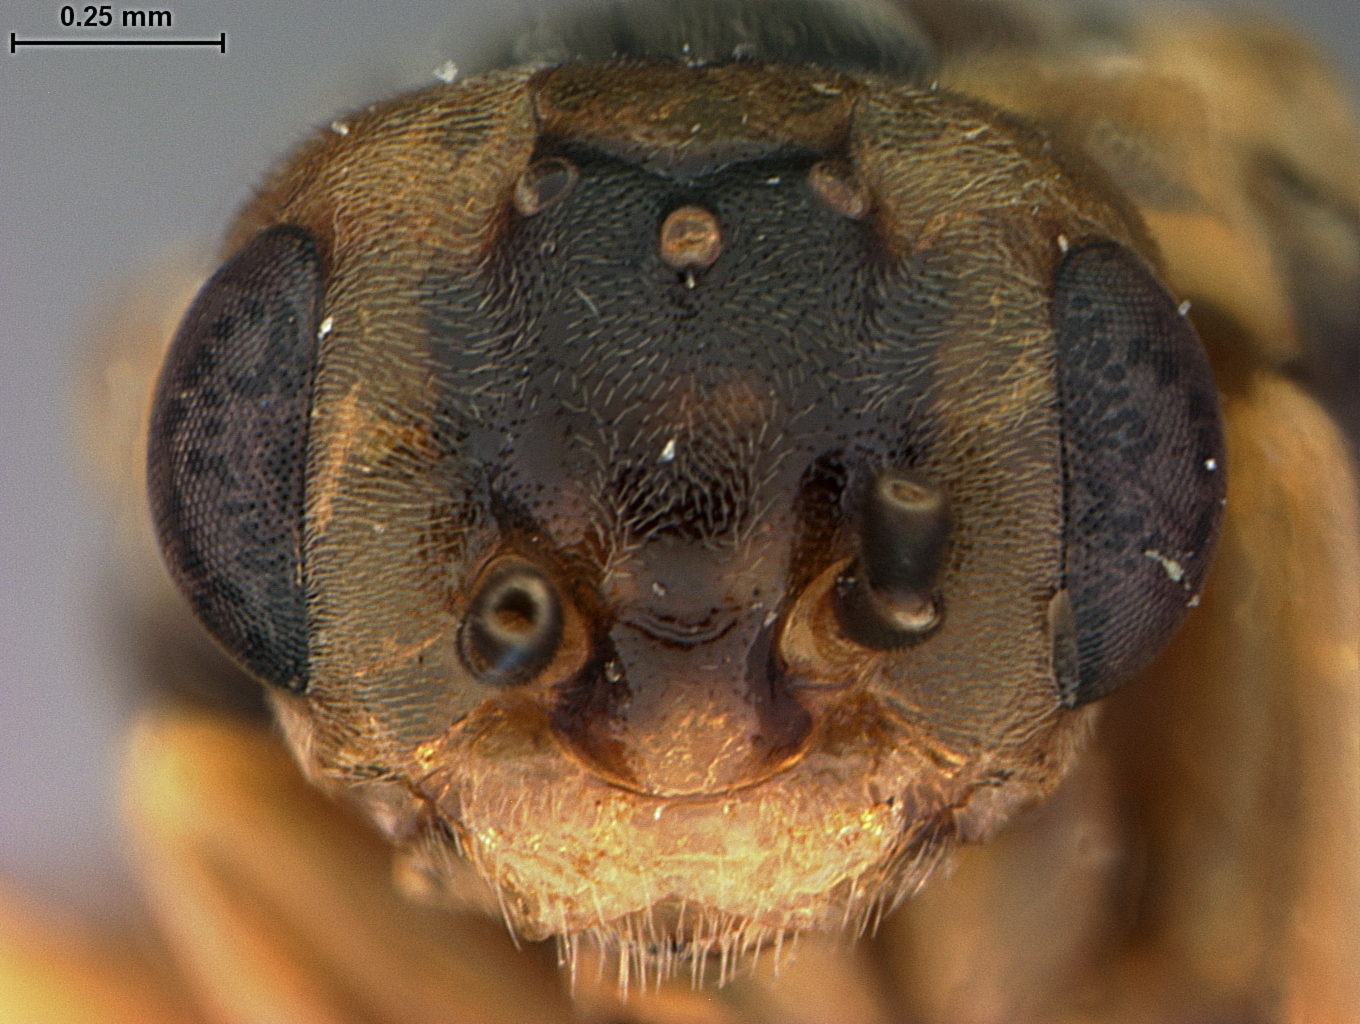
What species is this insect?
Hoplocampa koebelei
